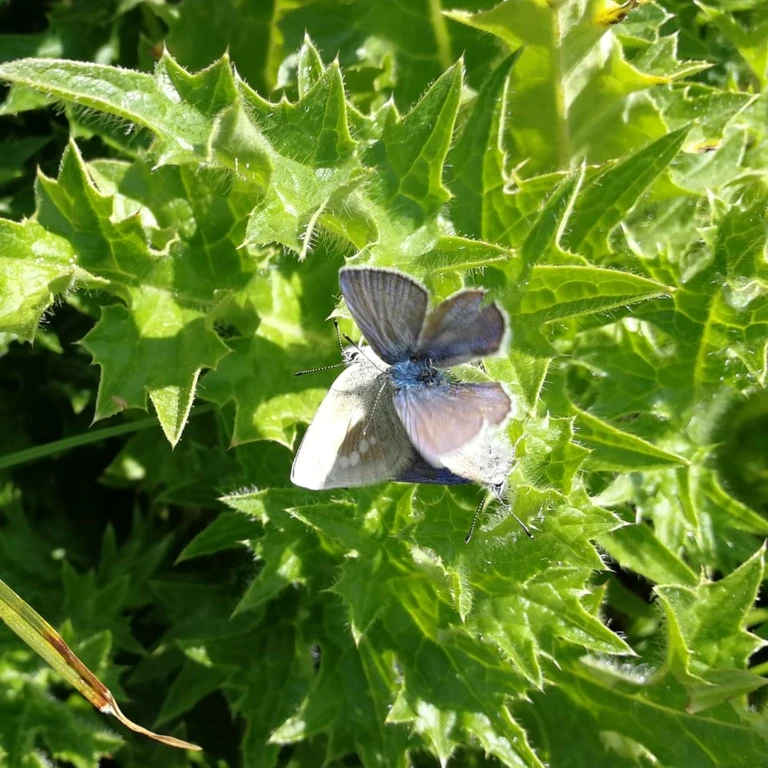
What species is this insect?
Agriades orbitulus (also Albulina orbitulus)
